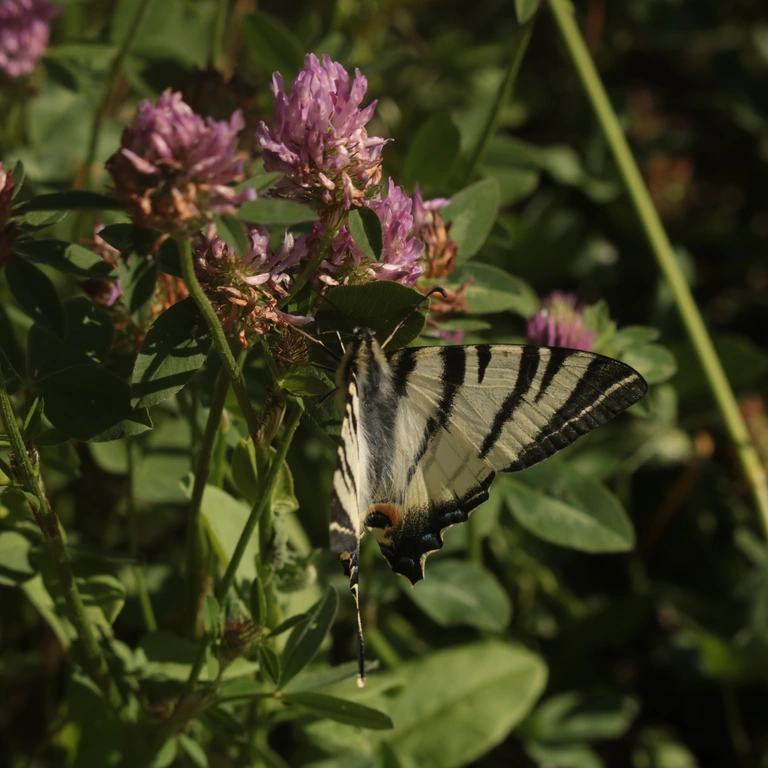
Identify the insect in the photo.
Iphiclides podalirius
